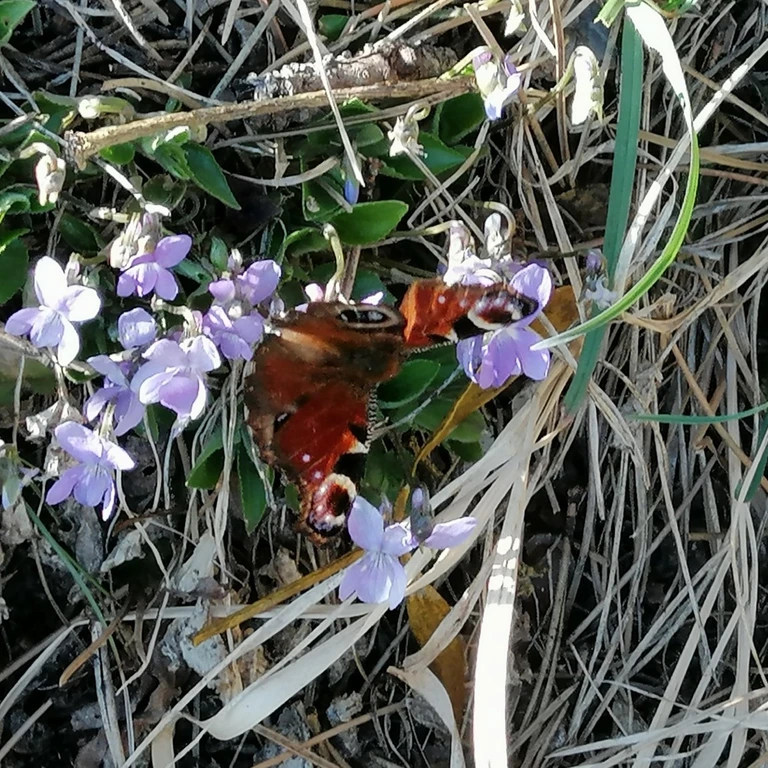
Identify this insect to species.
Aglais io
